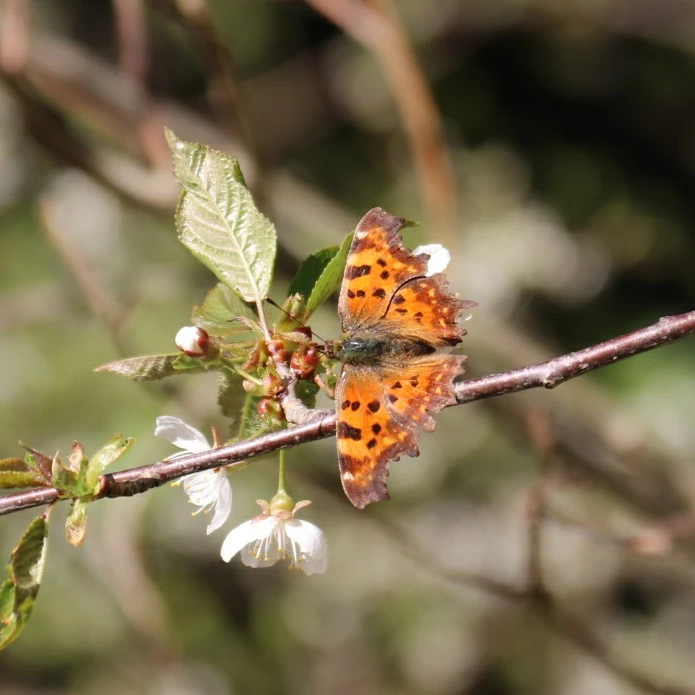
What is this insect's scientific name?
Polygonia c-album
